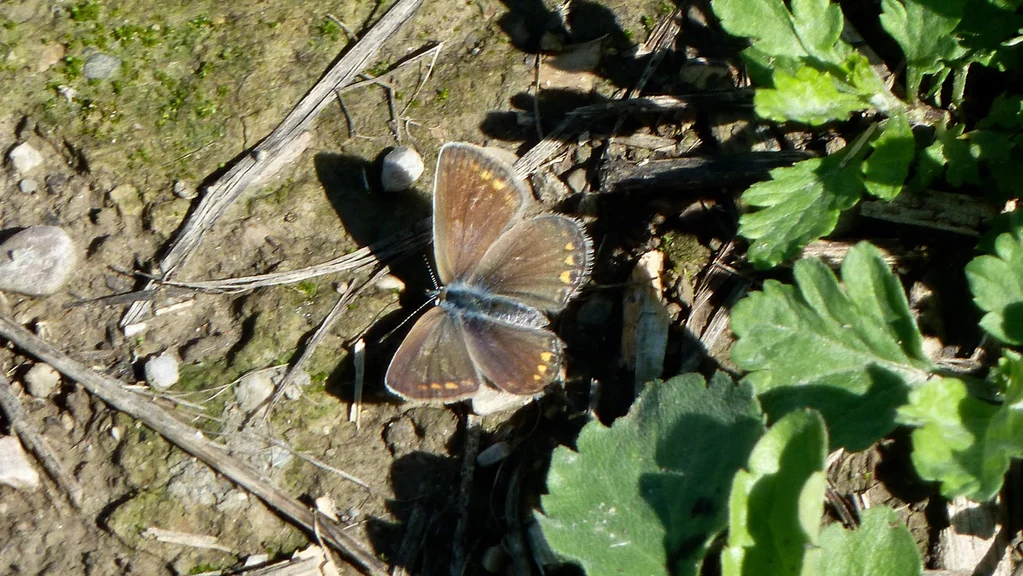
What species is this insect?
Polyommatus icarus
